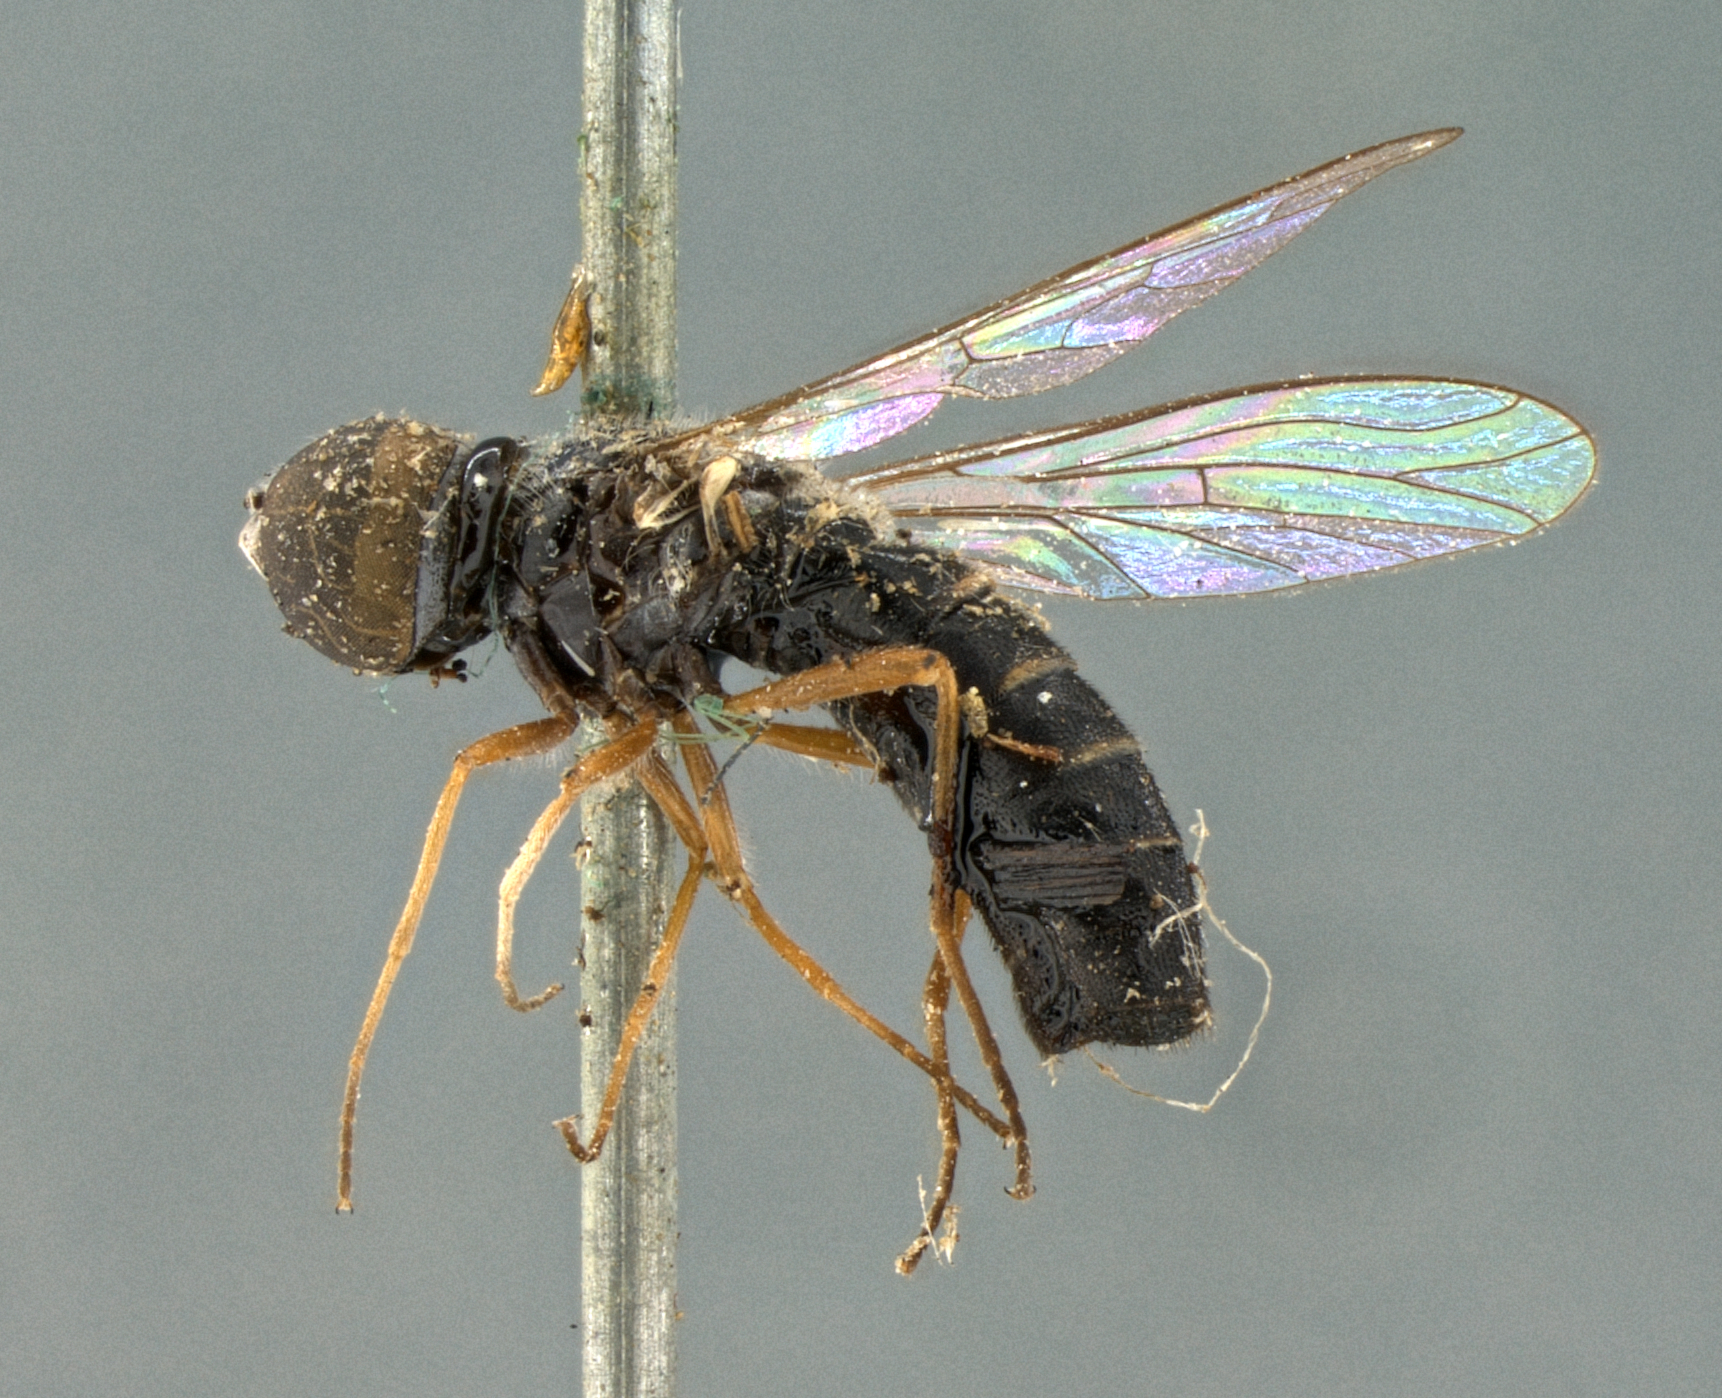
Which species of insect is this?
Metacosmus exilis
